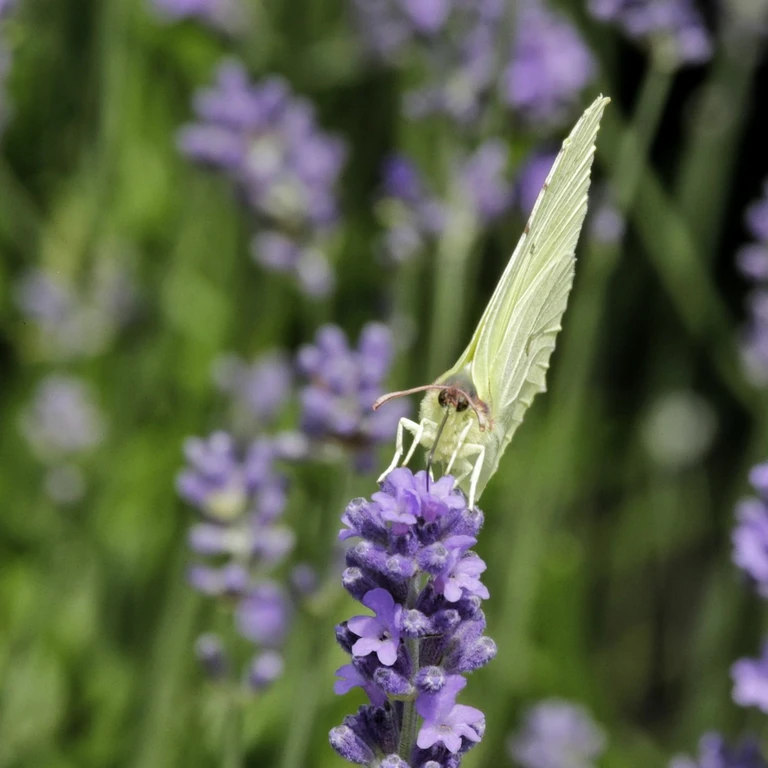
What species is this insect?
Gonepteryx rhamni
